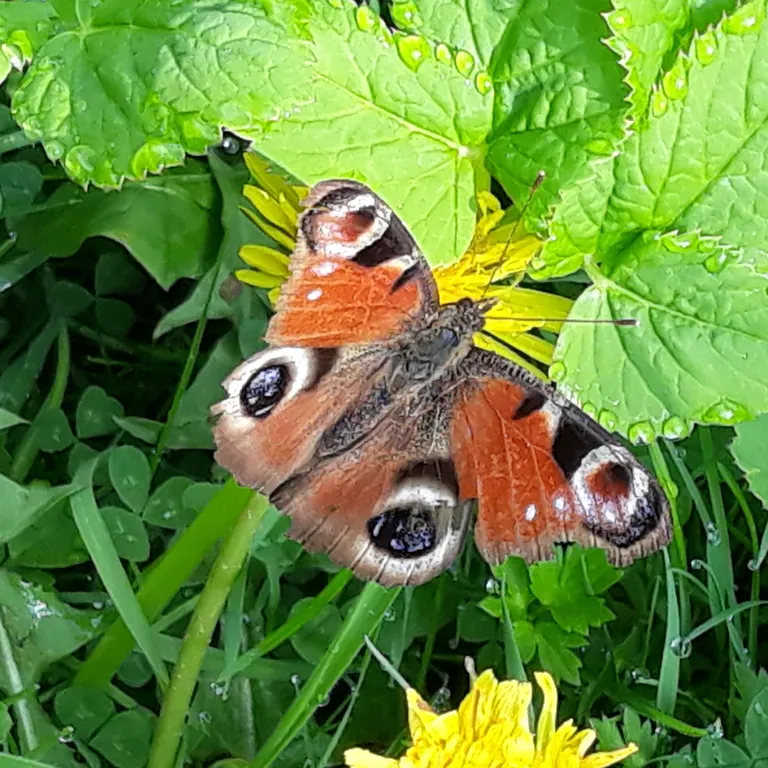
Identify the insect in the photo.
Aglais io
